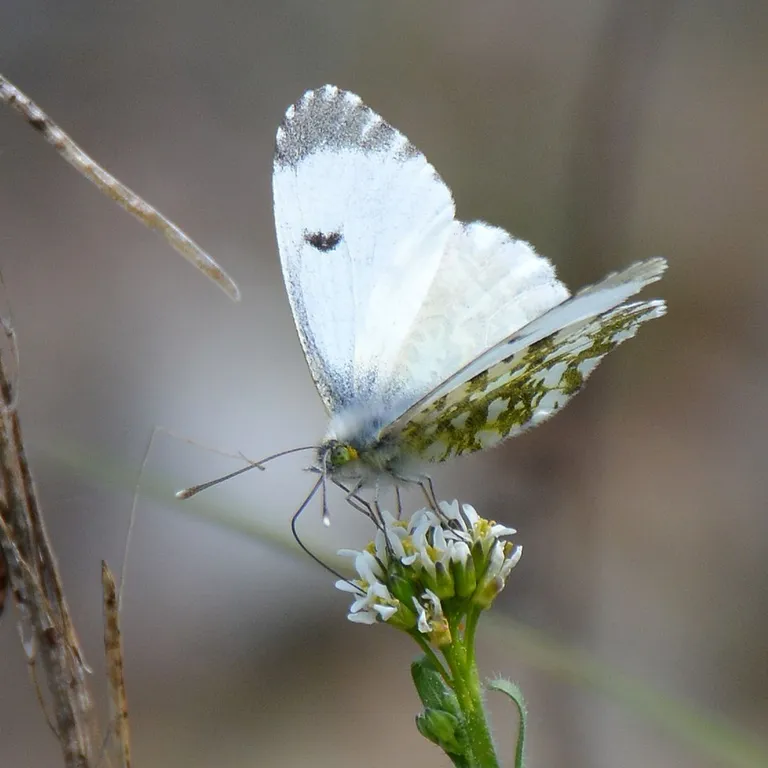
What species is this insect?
Anthocharis cardamines
